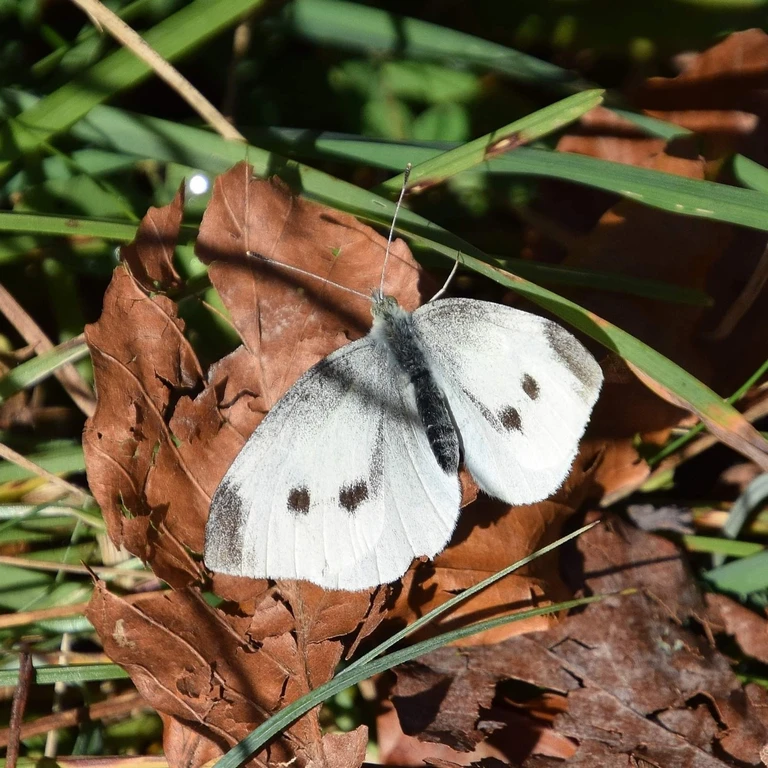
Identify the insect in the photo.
Pieris rapae
